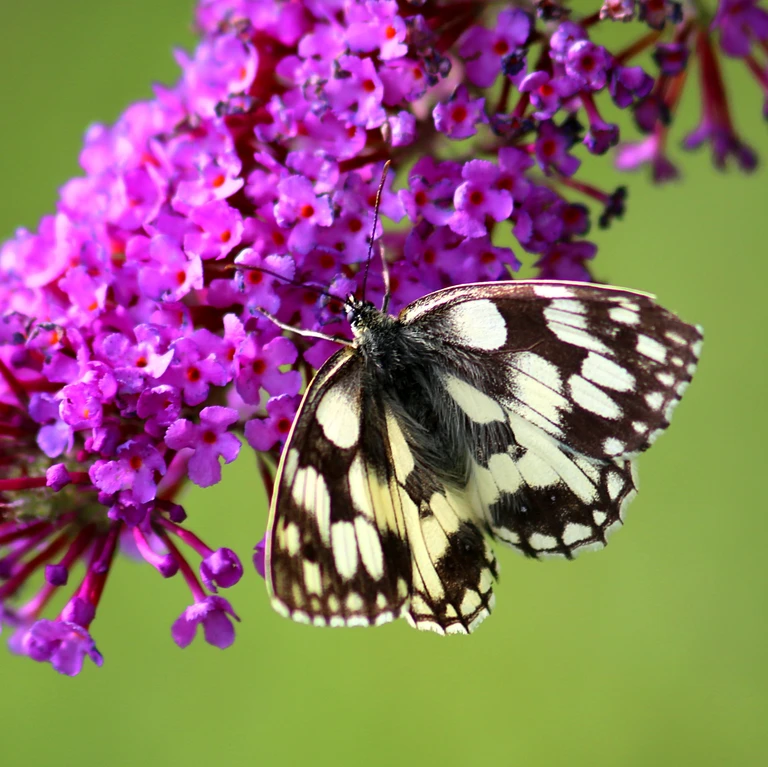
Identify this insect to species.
Melanargia galathea
